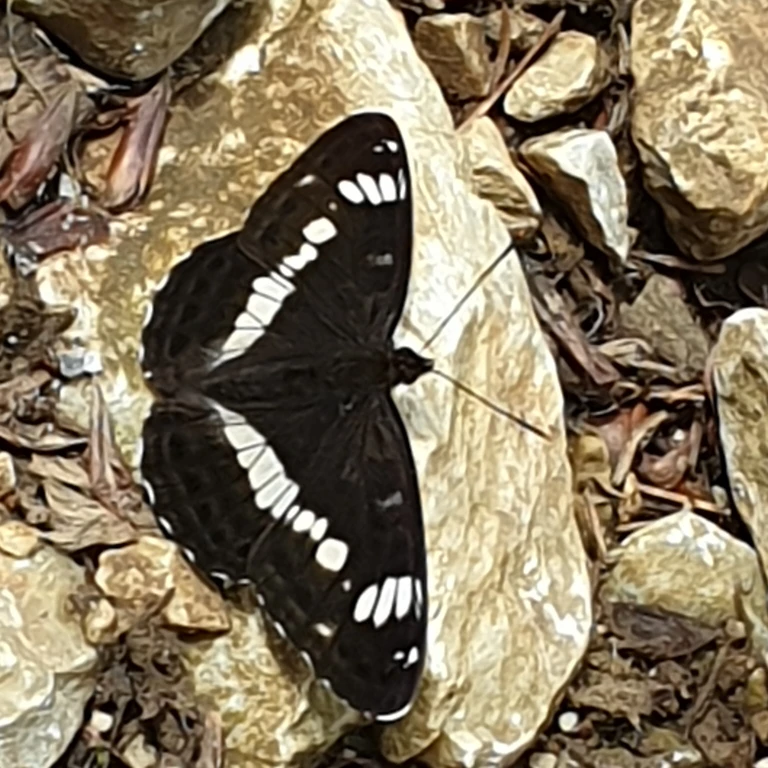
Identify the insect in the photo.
Limenitis camilla (also Ladoga camilla)
